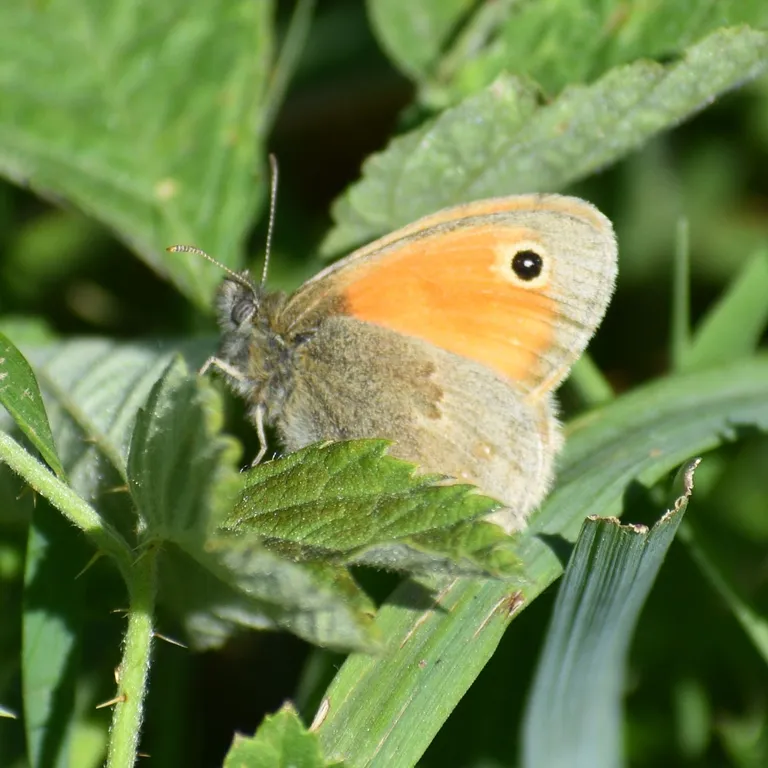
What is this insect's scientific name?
Coenonympha pamphilus
